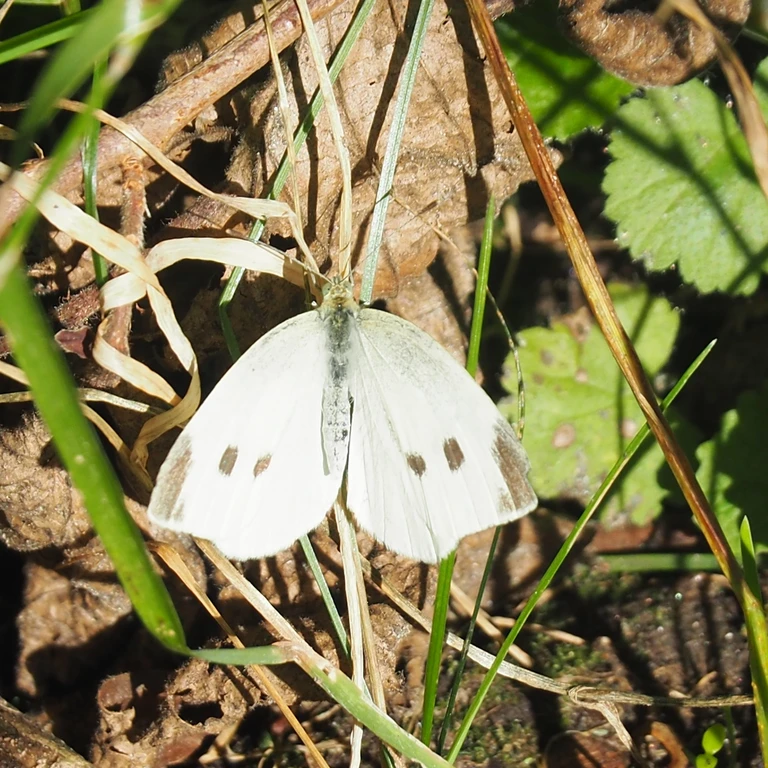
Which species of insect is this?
Pieris rapae
